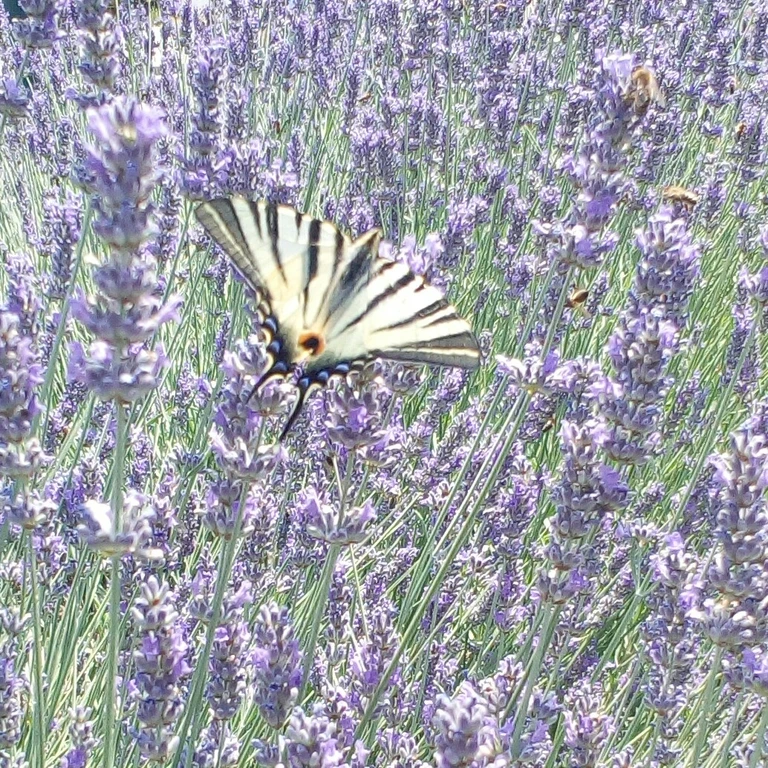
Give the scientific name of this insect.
Iphiclides podalirius
